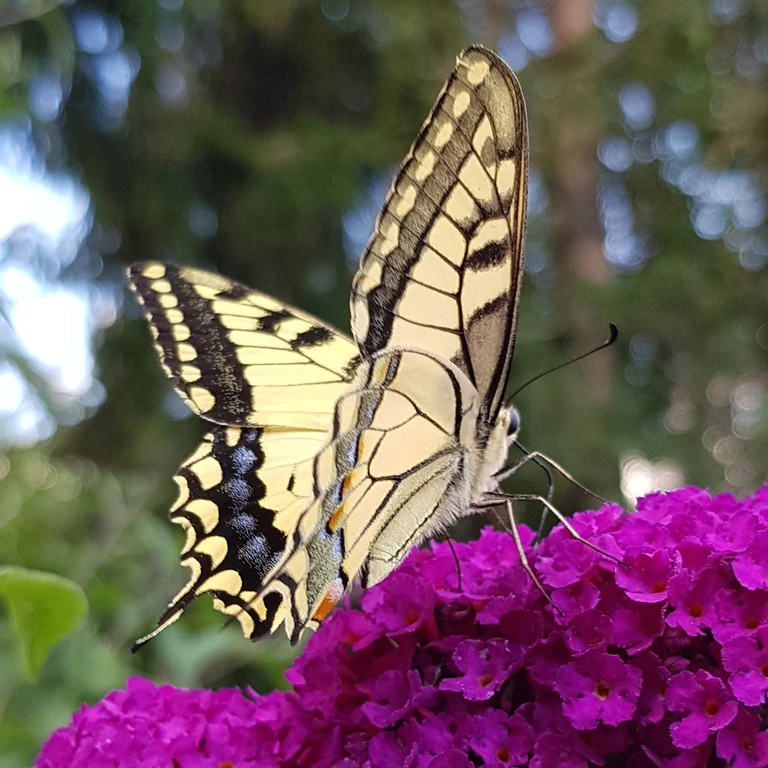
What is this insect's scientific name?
Papilio machaon
